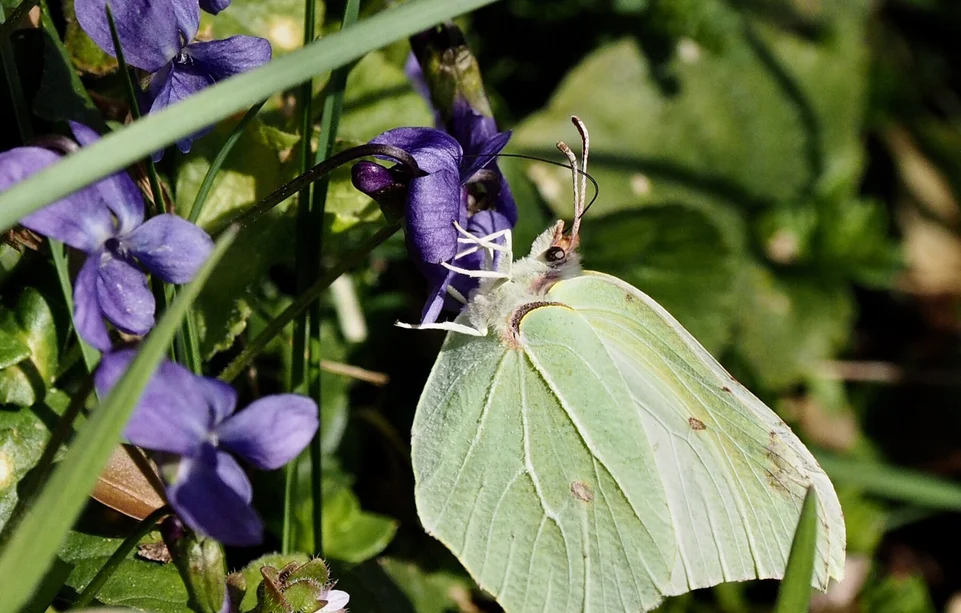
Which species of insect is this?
Gonepteryx rhamni
